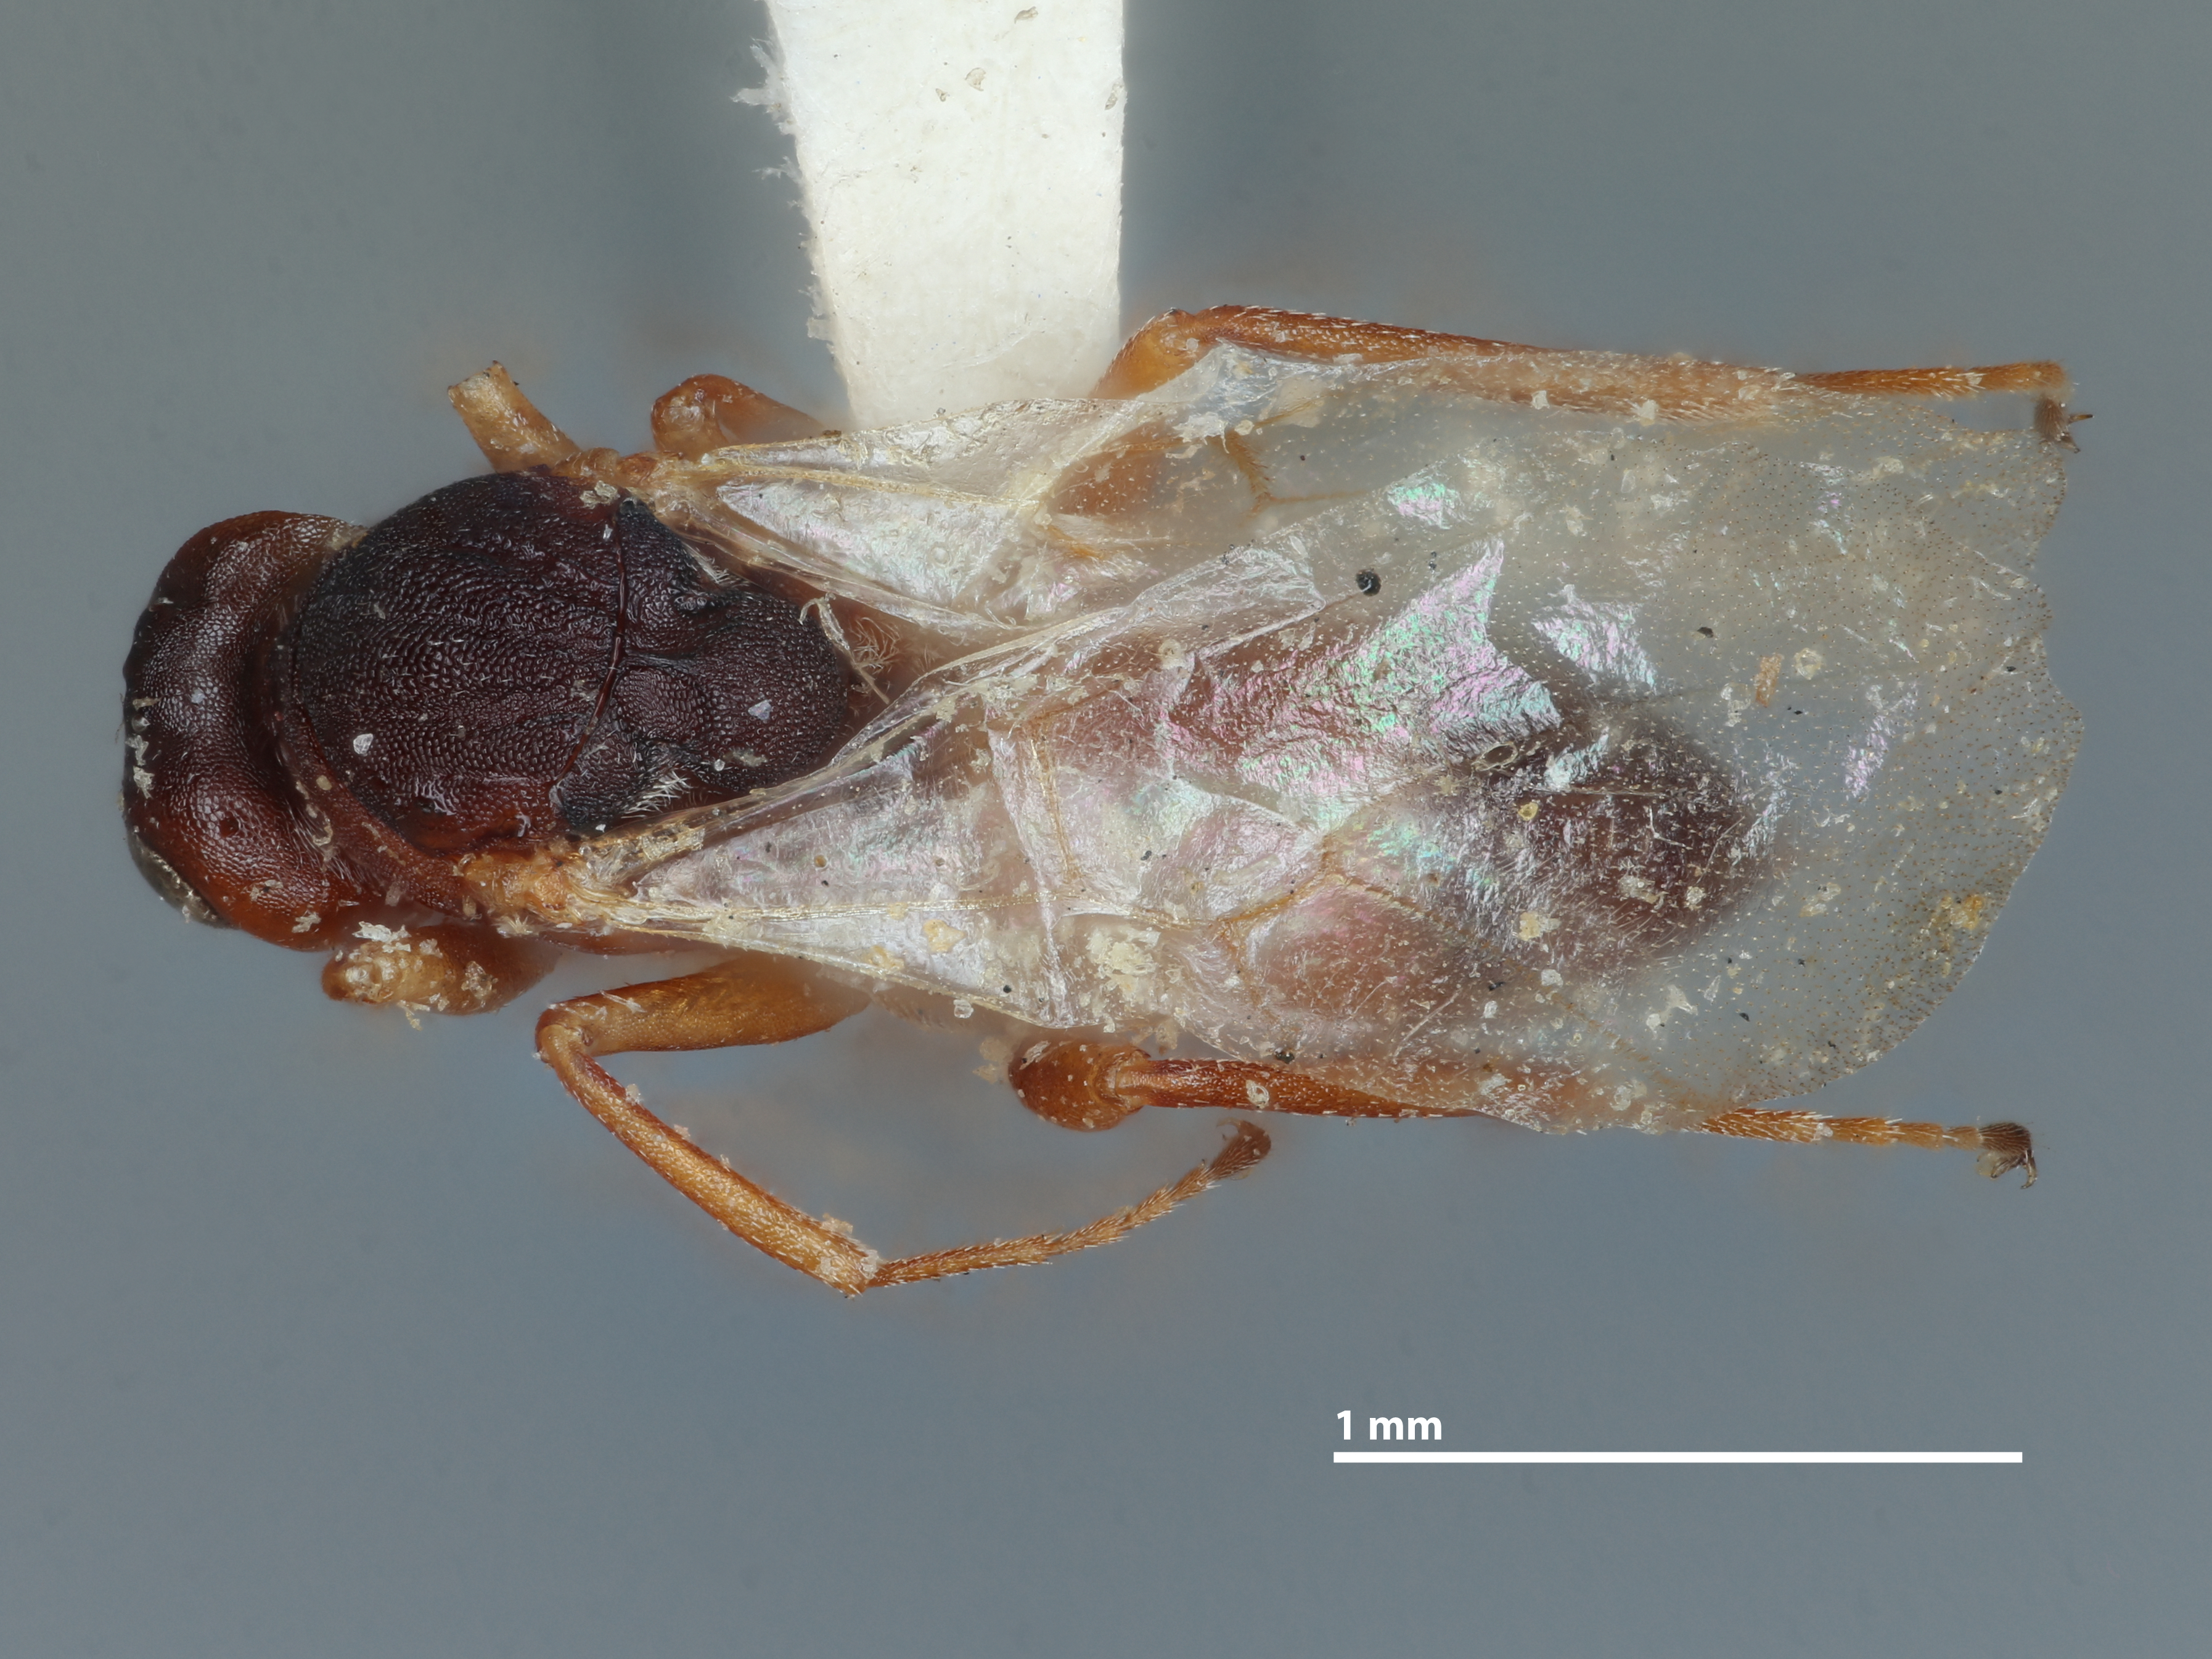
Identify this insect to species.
Antistrophus rufus
